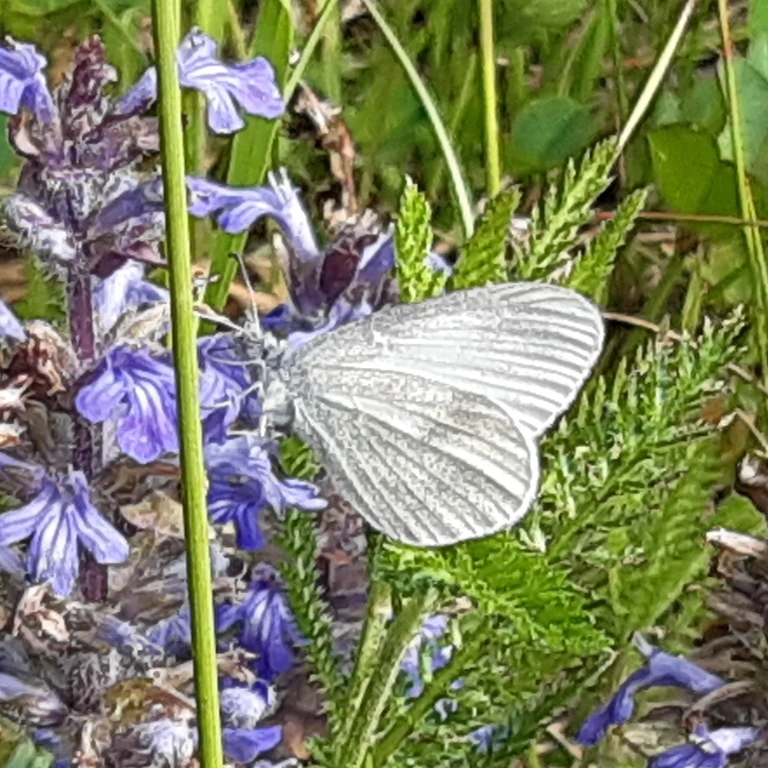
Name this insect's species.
Leptidea sinapis/juvernica
